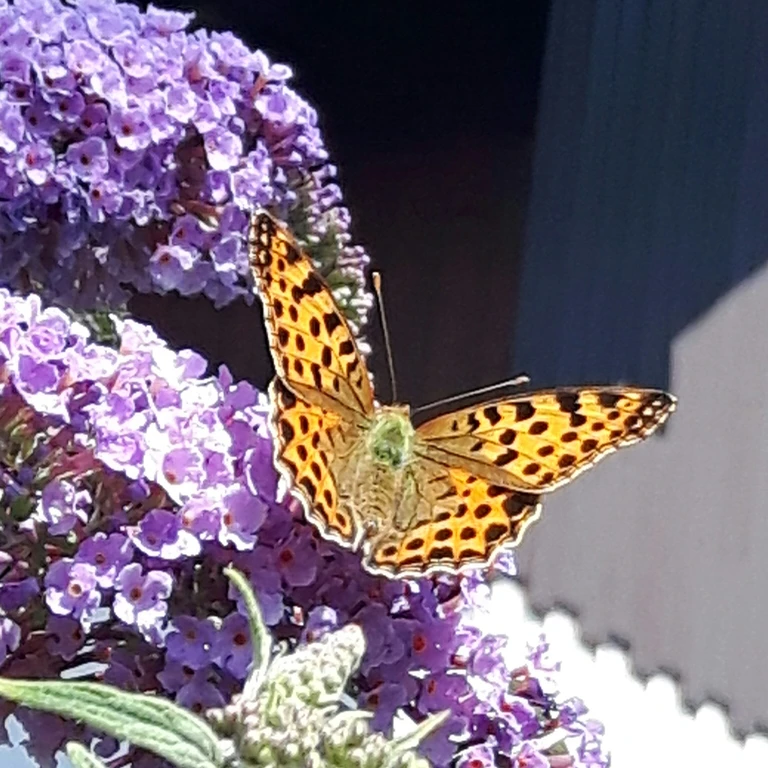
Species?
Issoria lathonia
